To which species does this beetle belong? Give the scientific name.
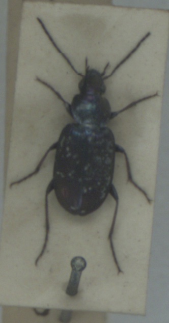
Agonum muelleri
